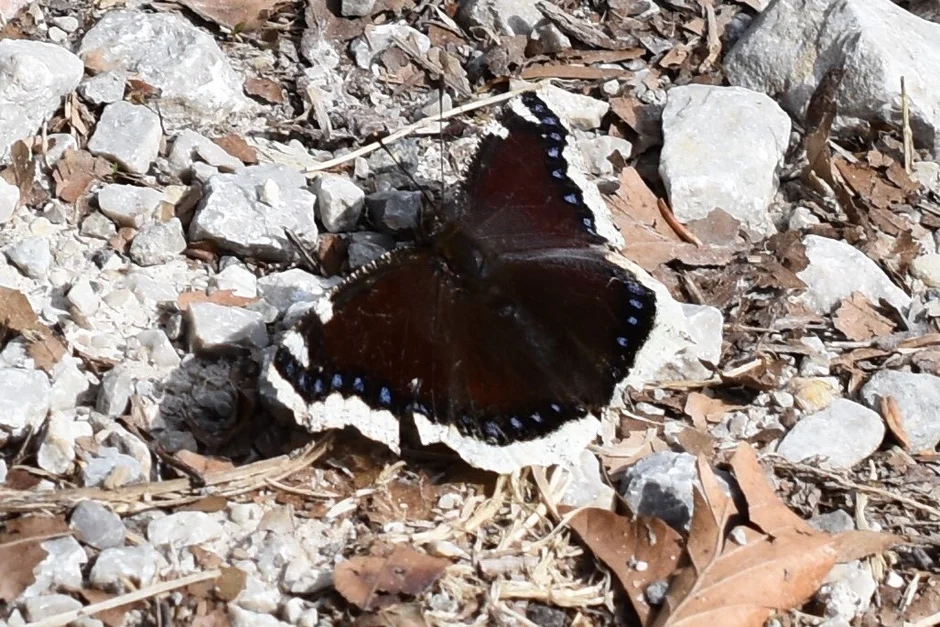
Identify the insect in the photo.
Nymphalis antiopa
